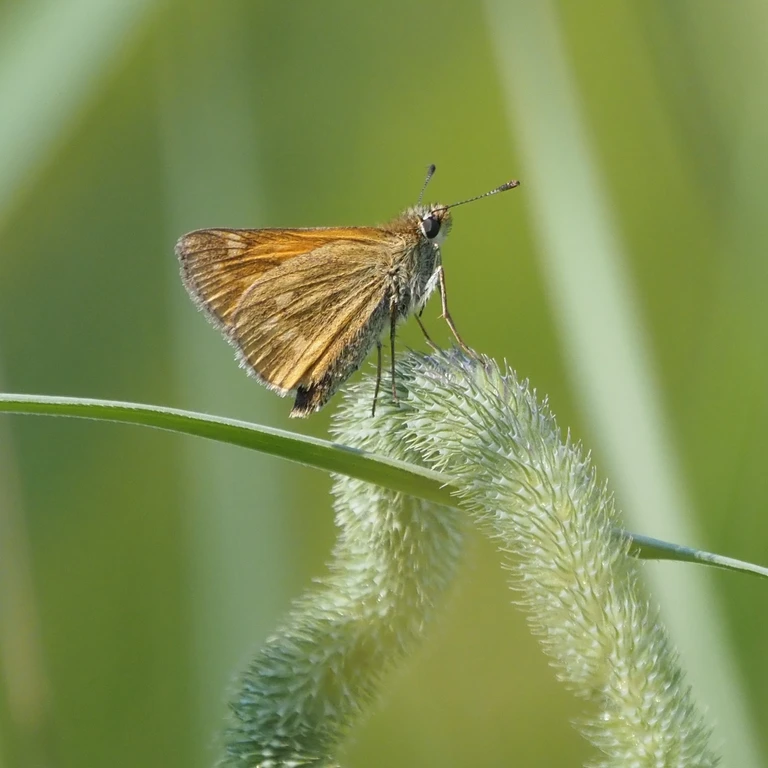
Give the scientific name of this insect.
Ochlodes sylvanus (also Ochlodes venata)
